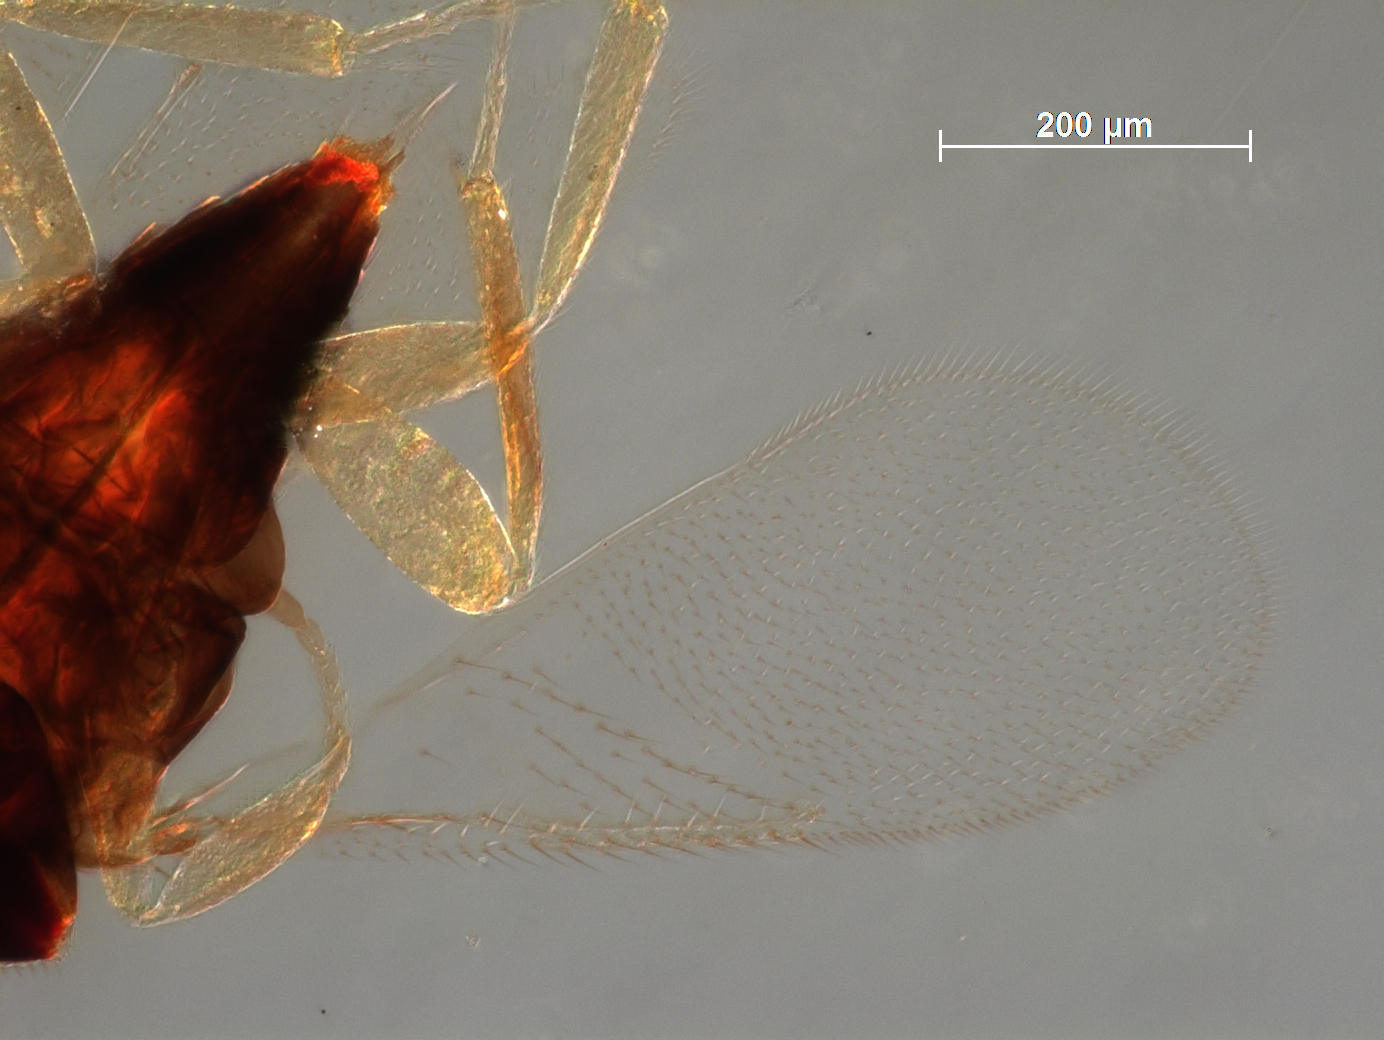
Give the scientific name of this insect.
Aphelinus nigritus
